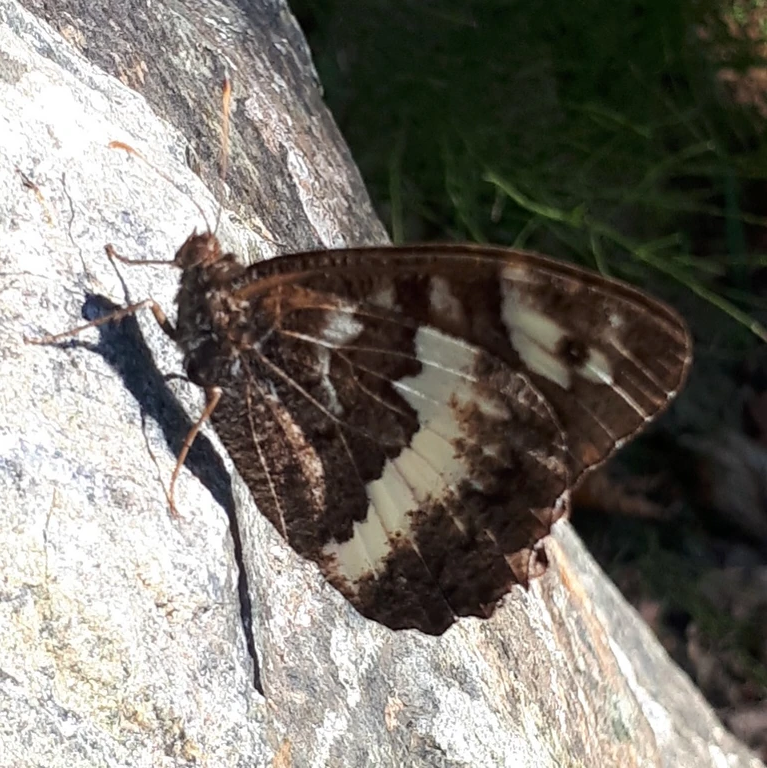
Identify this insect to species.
Brintesia circe
